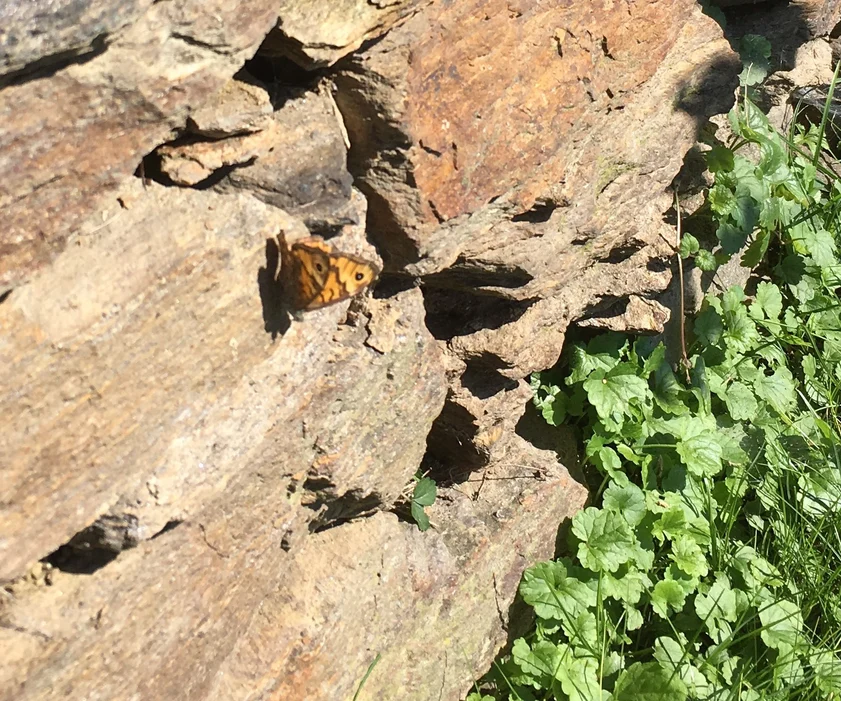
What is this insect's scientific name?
Lasiommata megera (also Pararge megera)
